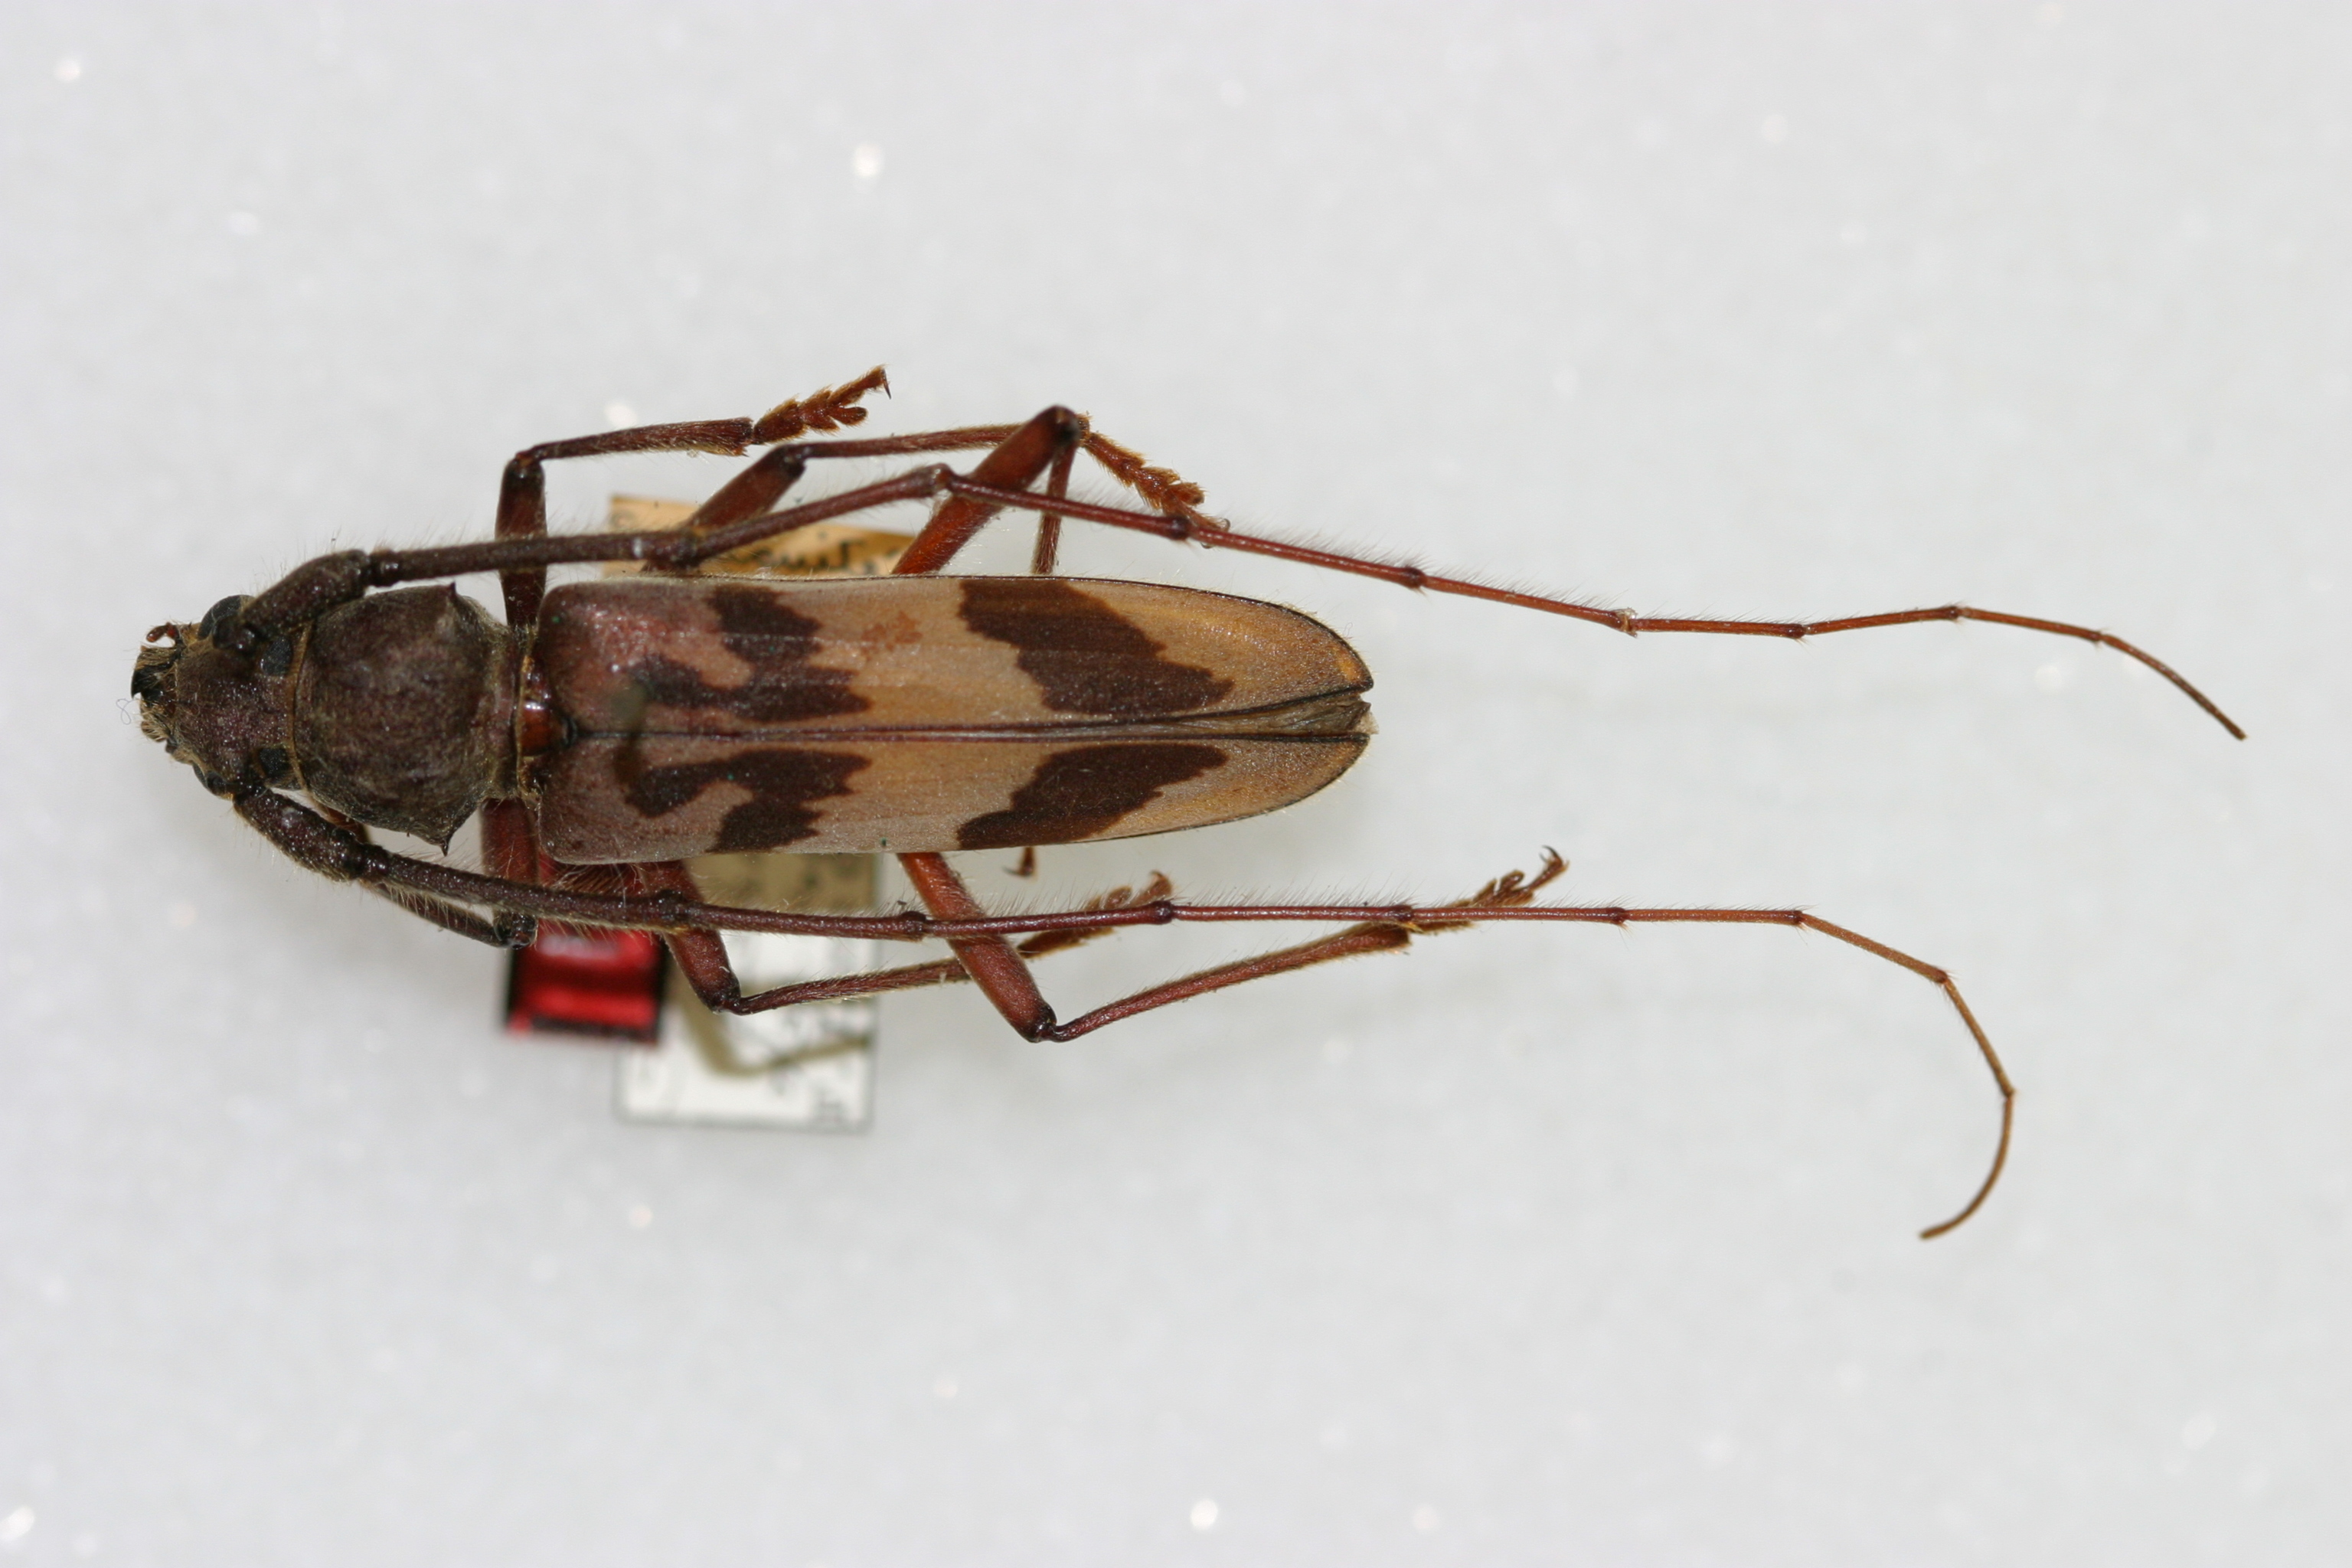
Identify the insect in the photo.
Sepaicutea fisheri
